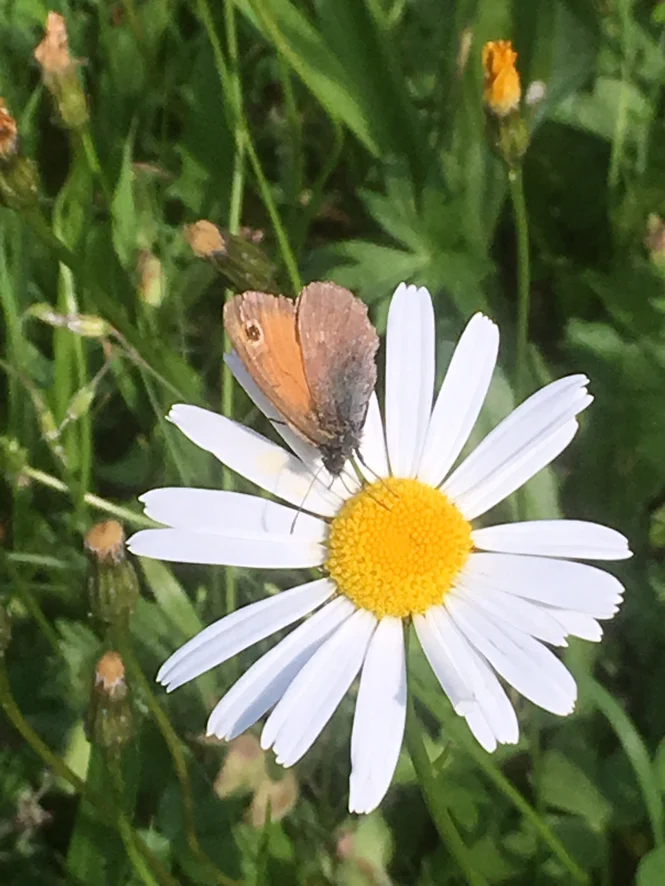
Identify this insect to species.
Coenonympha pamphilus
